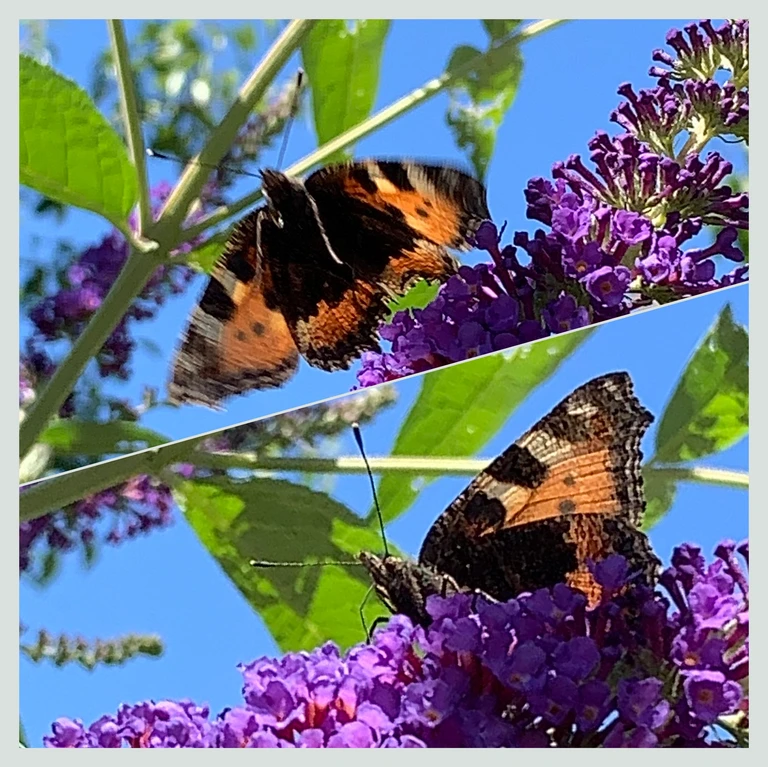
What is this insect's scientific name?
Aglais urticae
